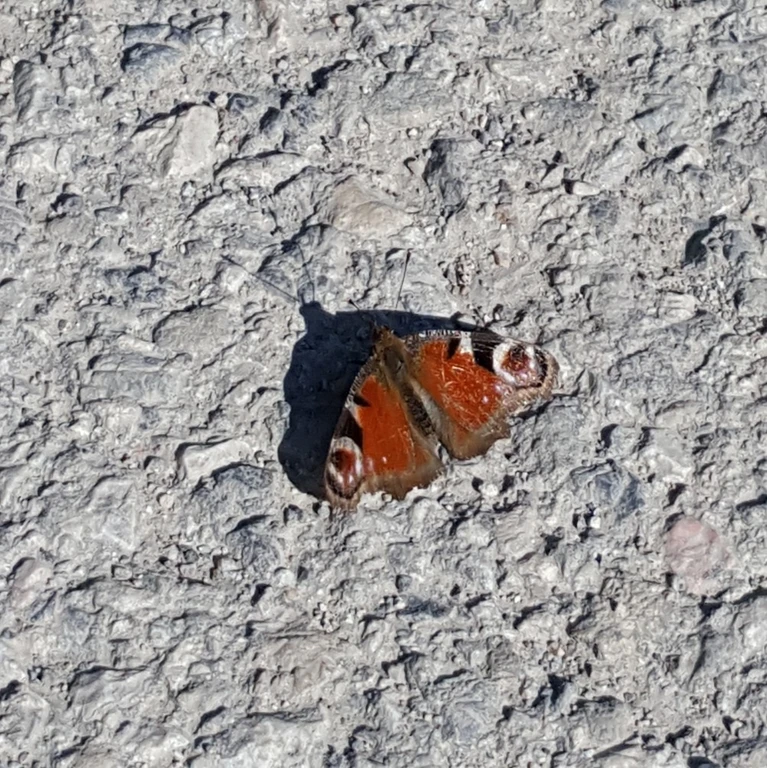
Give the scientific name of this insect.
Aglais io
